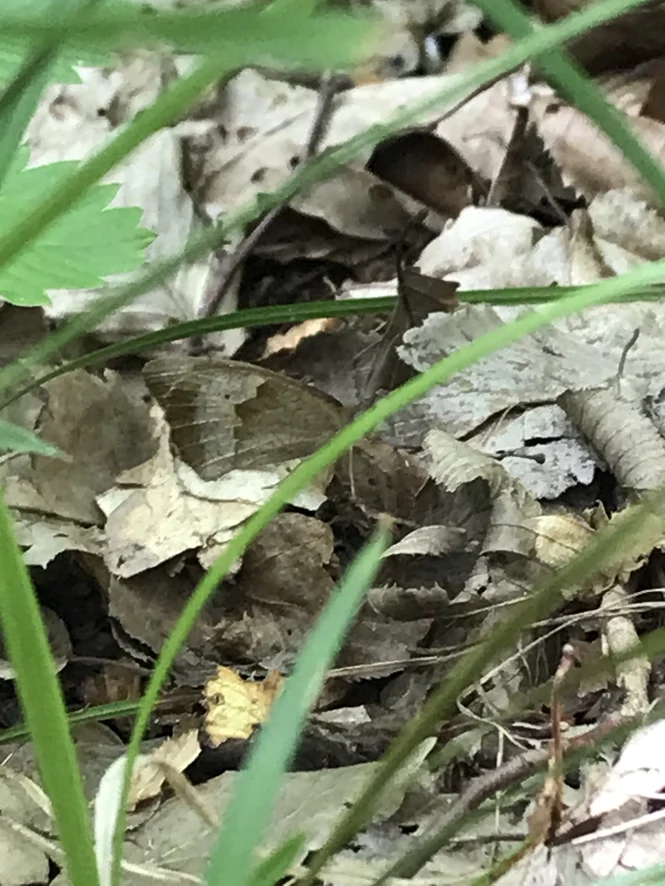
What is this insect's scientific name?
Maniola jurtina
